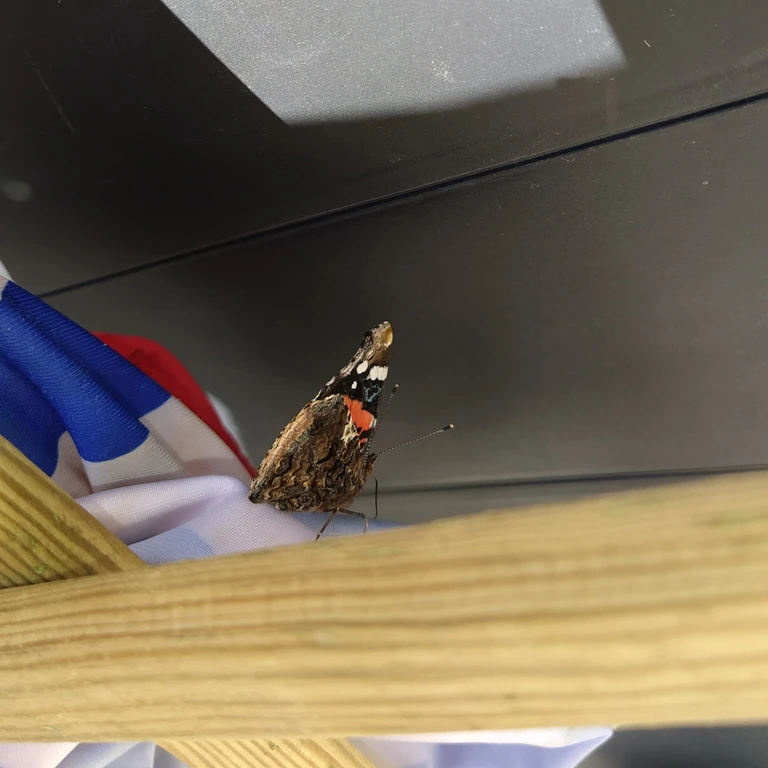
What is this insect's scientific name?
Vanessa atalanta
